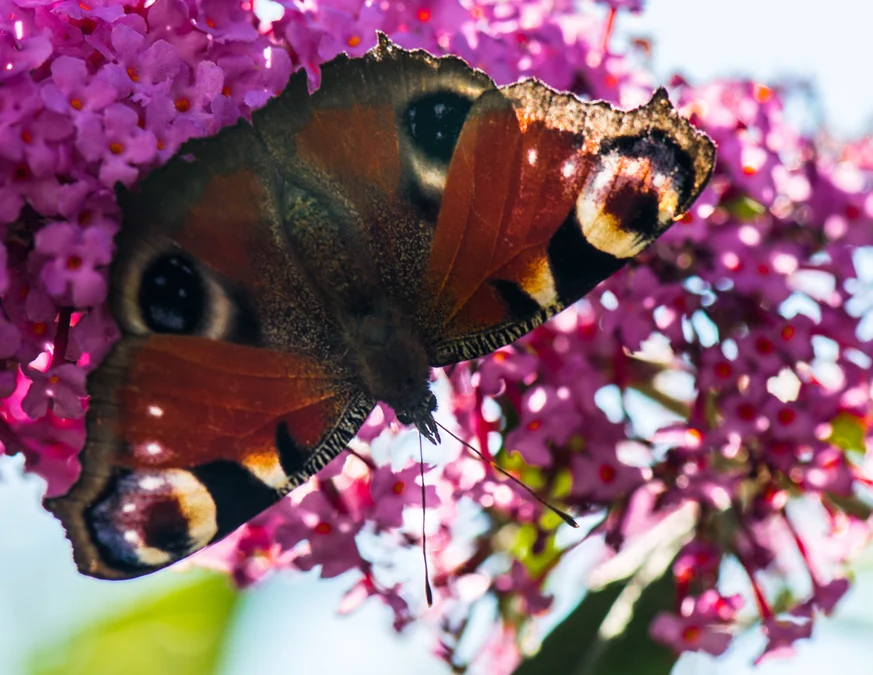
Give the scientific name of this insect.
Aglais io
